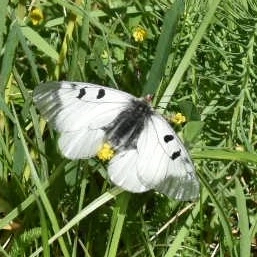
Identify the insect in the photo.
Parnassius mnemosyne
